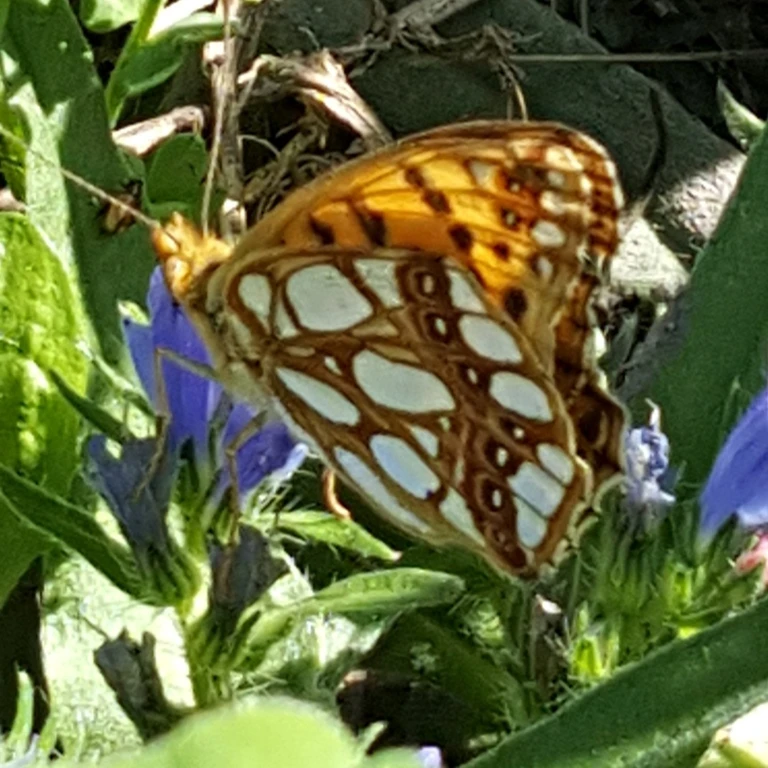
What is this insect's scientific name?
Issoria lathonia
